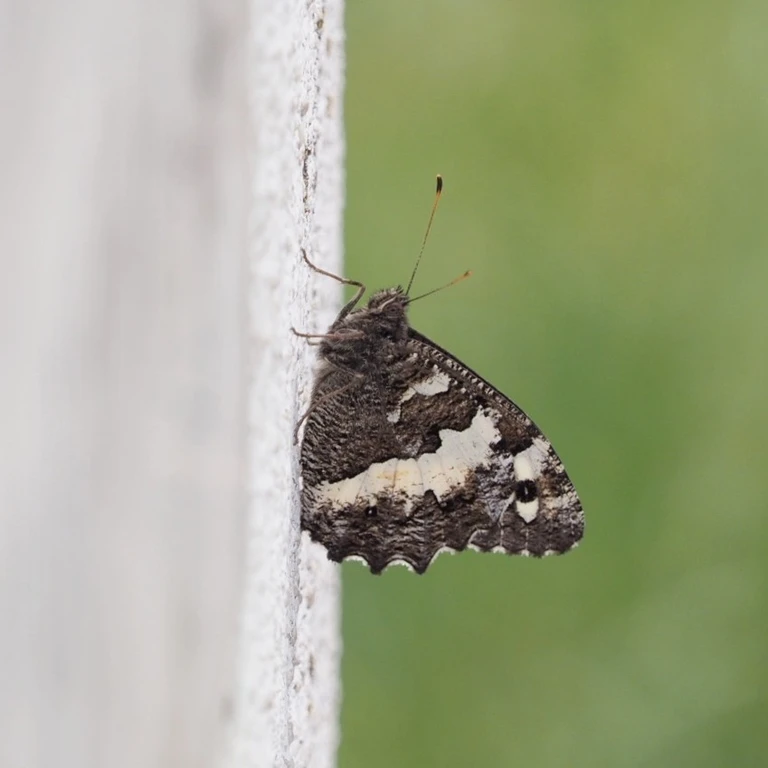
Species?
Brintesia circe
